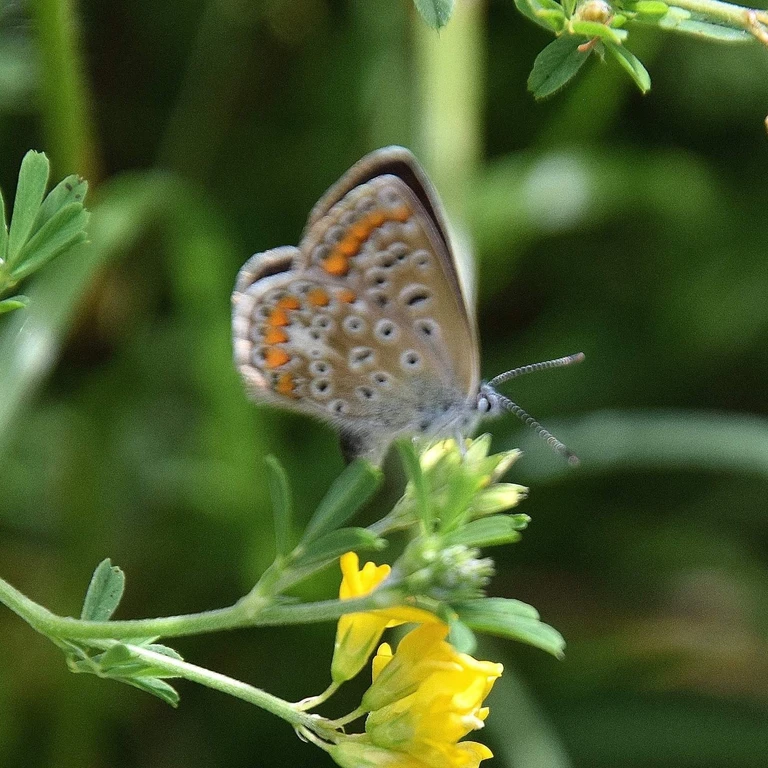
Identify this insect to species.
Polyommatus icarus
